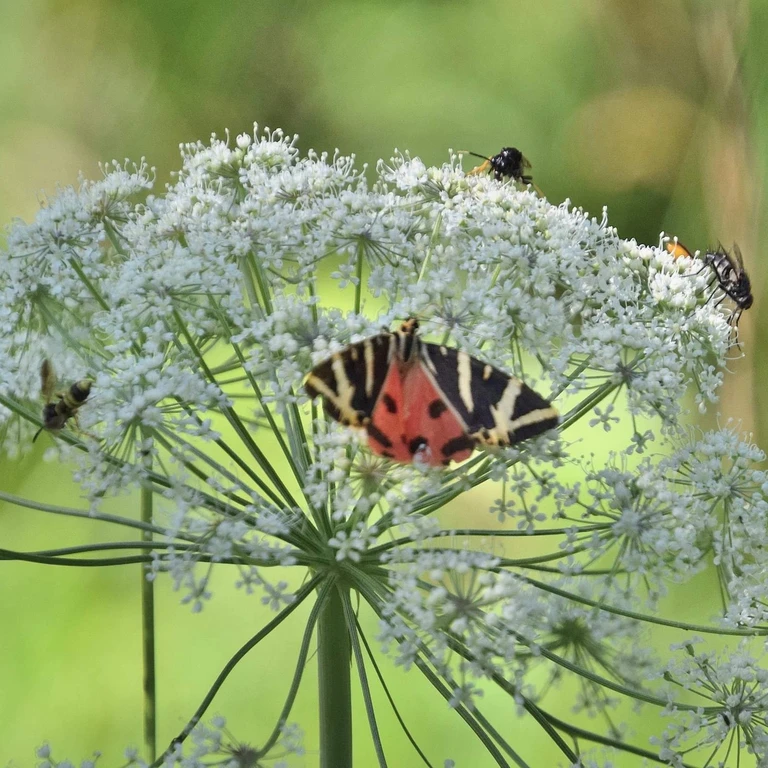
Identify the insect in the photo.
Euplagia quadripunctaria
